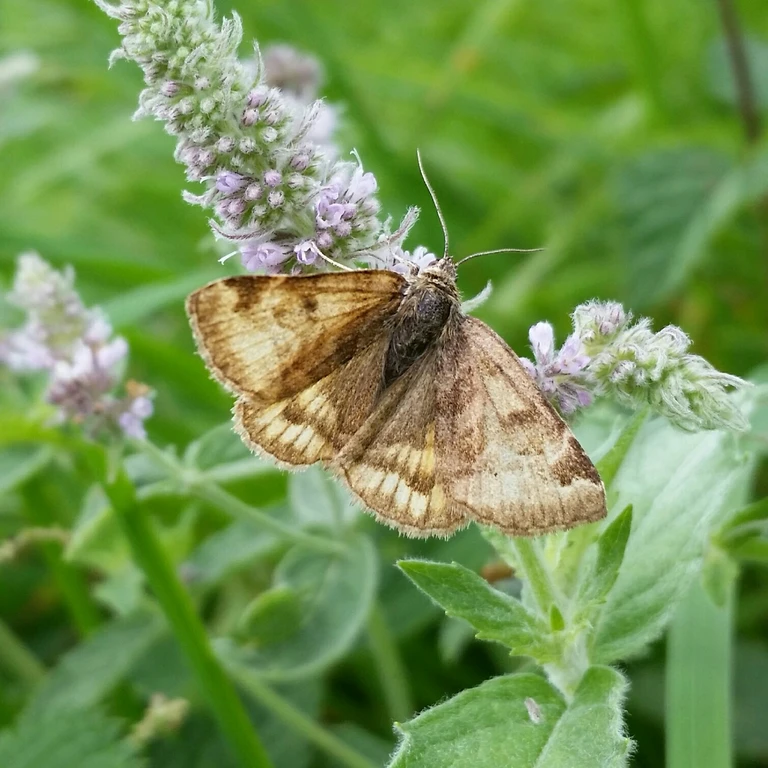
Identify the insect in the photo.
Euclidia glyphica
